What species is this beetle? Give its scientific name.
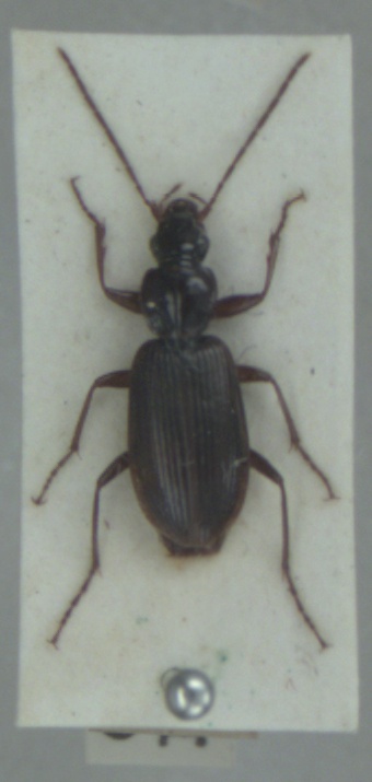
Platynus livens
